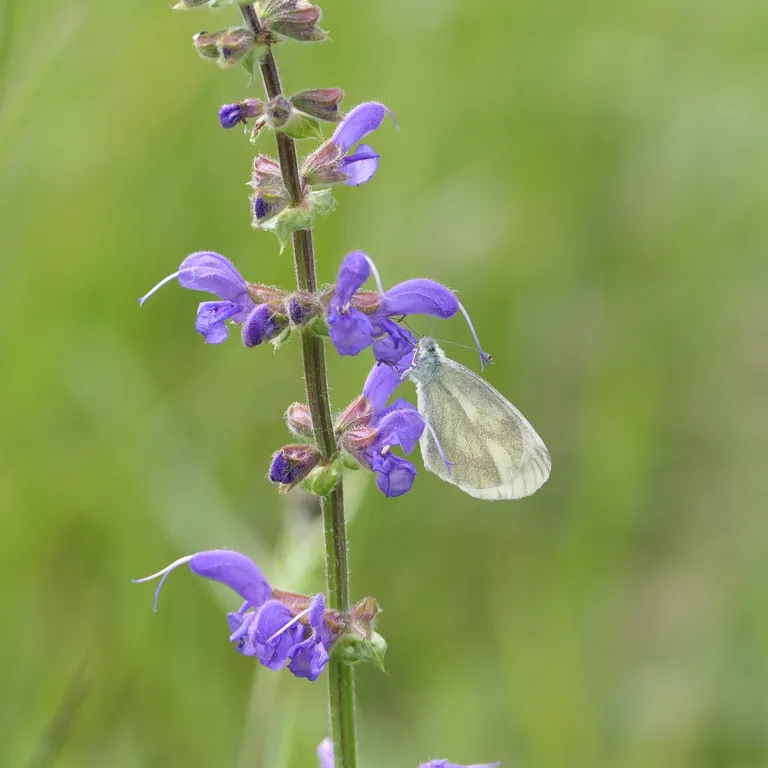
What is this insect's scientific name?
Leptidea sinapis/juvernica
